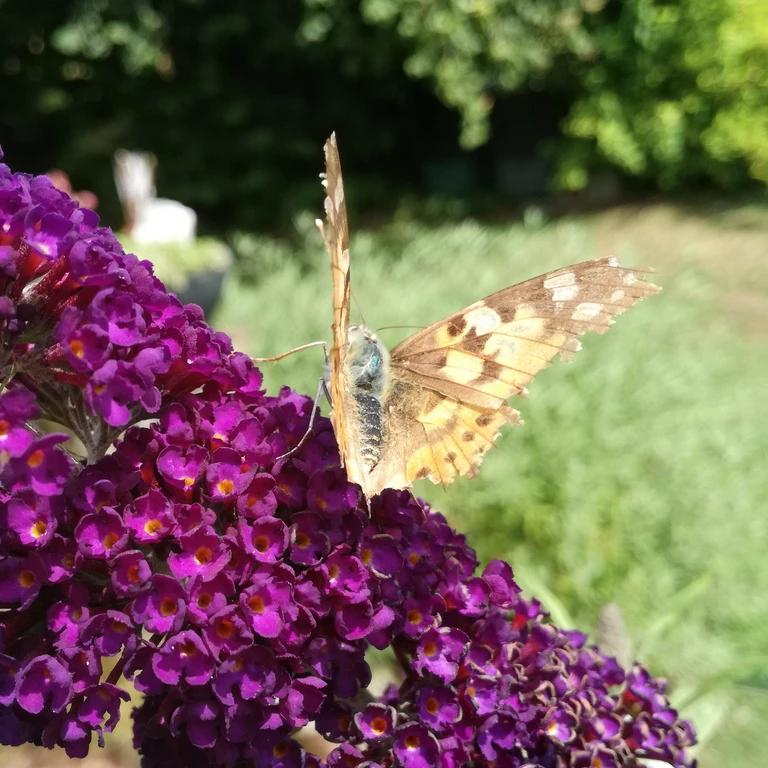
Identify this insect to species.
Vanessa cardui
